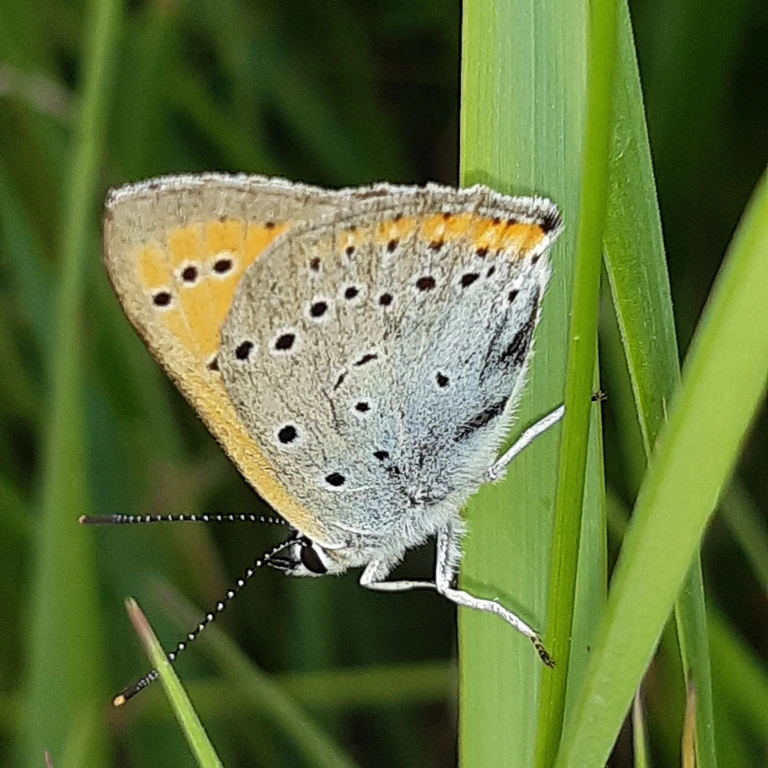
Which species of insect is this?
Lycaena dispar
